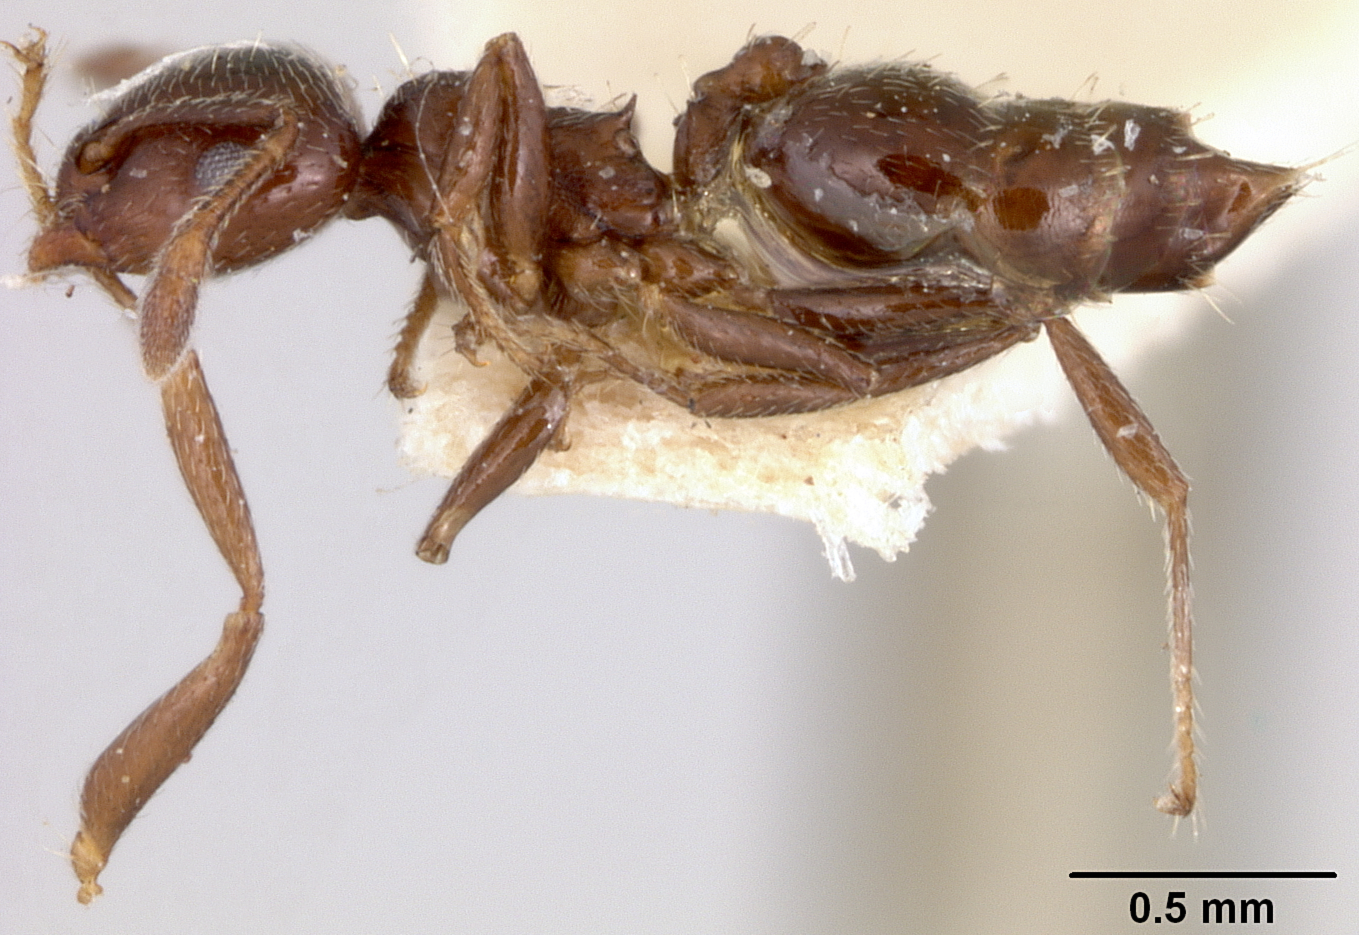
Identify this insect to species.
Crematogaster brevispinosa
